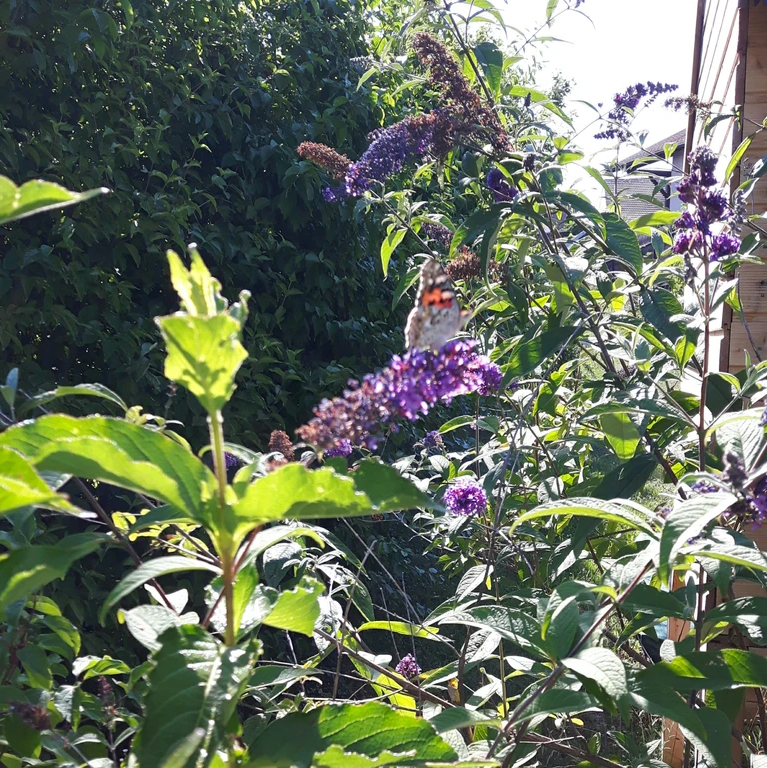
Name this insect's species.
Vanessa cardui
